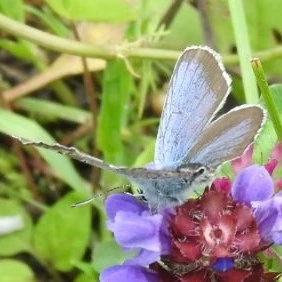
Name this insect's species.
Plebejus argus
